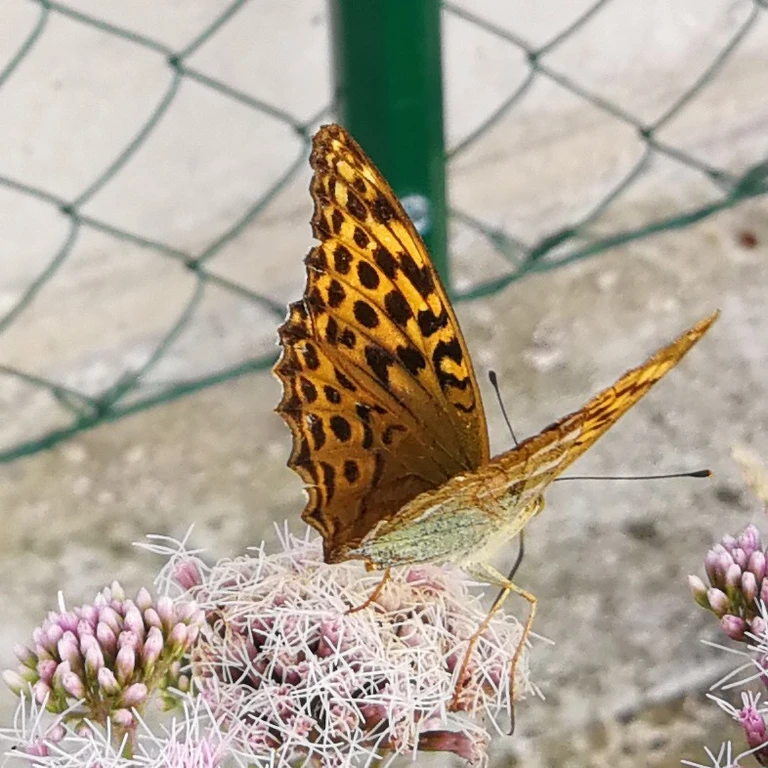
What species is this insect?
Argynnis paphia
